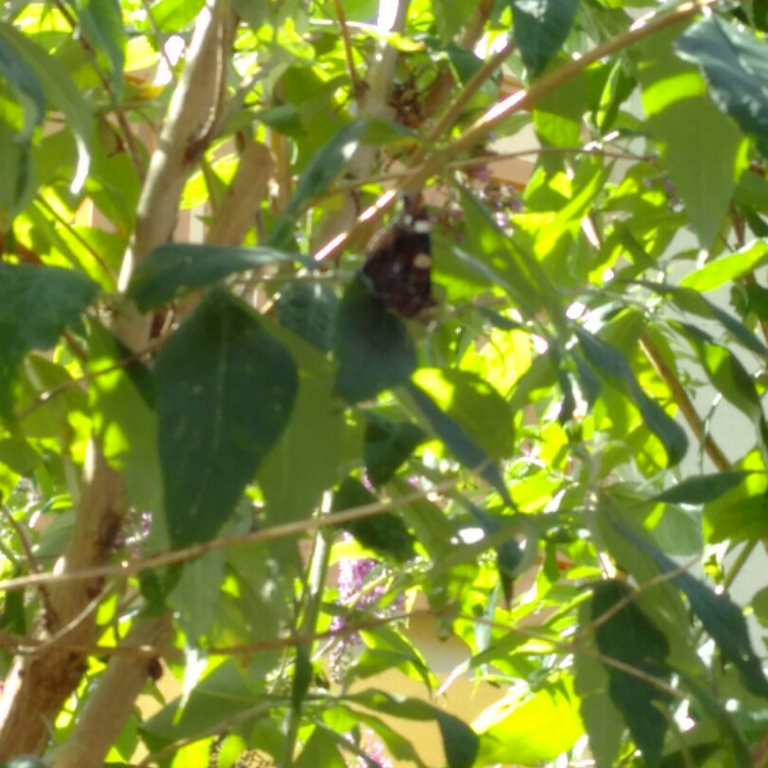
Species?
Vanessa atalanta
